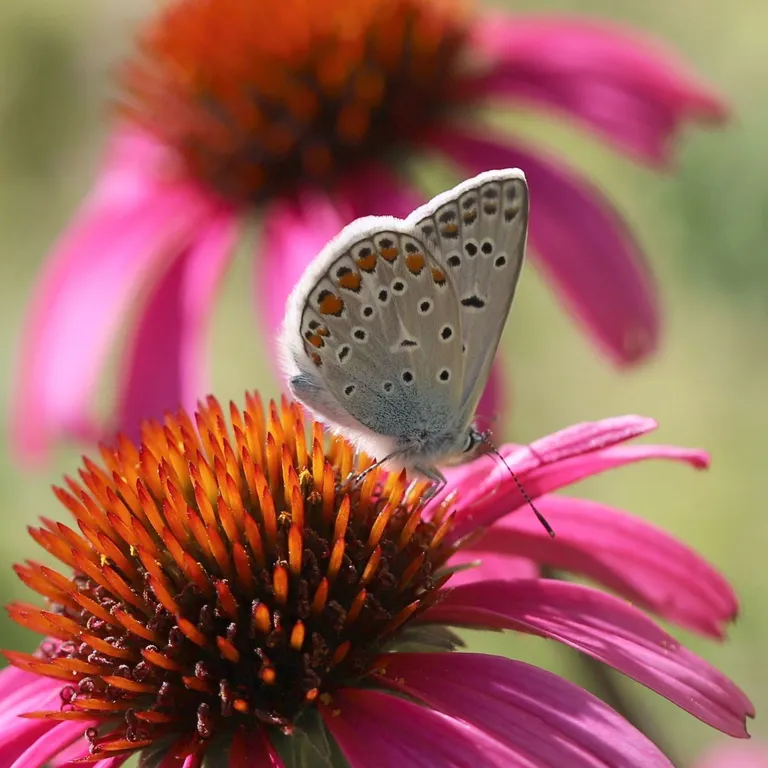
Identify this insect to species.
Polyommatus icarus
